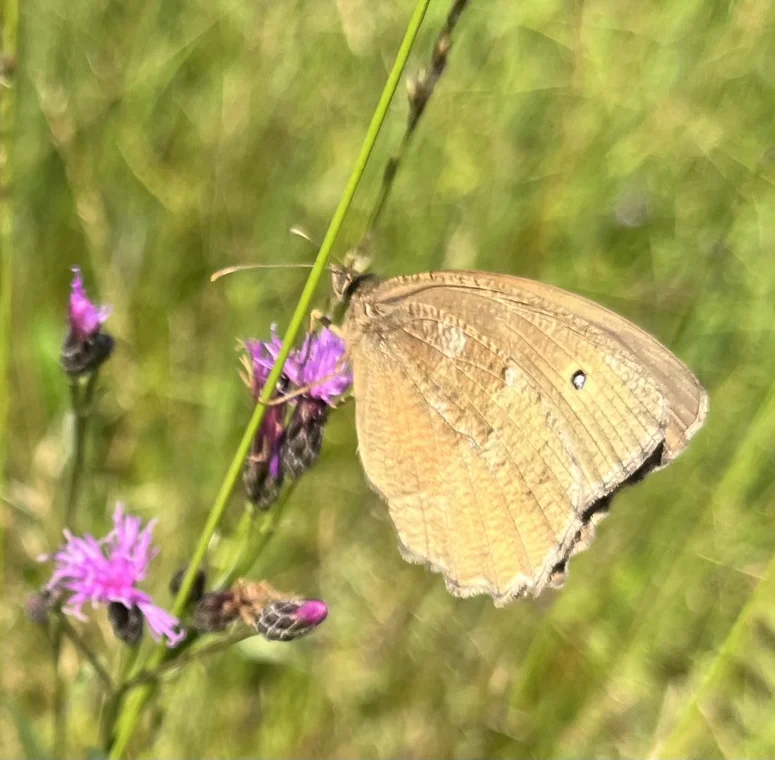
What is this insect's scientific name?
Minois dryas
